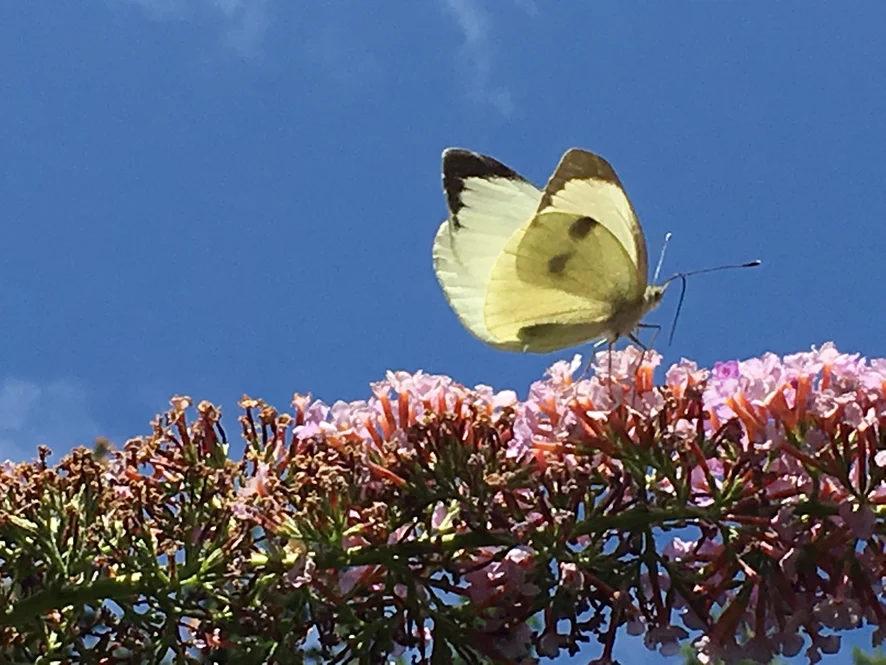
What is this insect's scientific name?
Pieris brassicae
